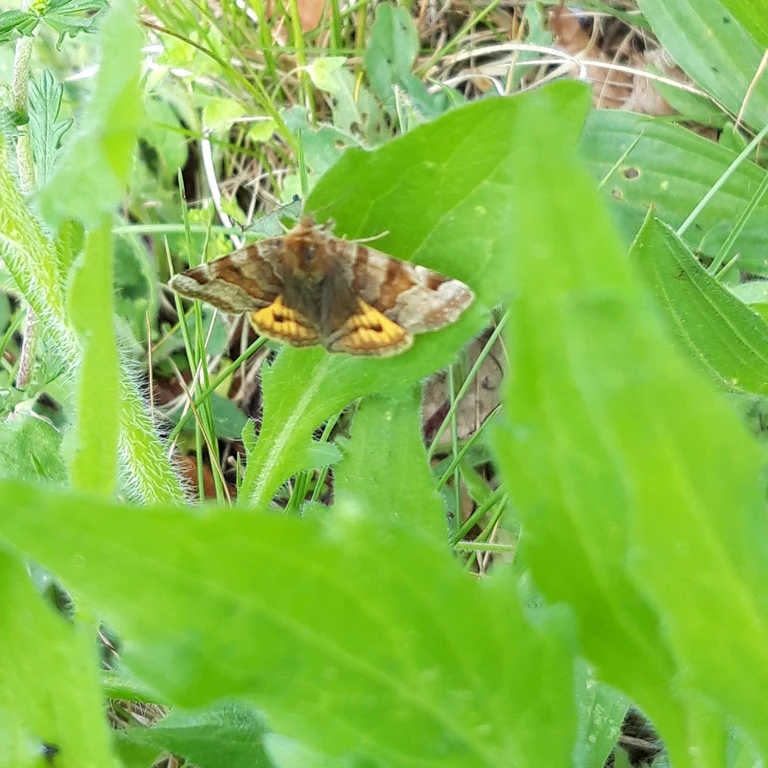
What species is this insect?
Euclidia glyphica
